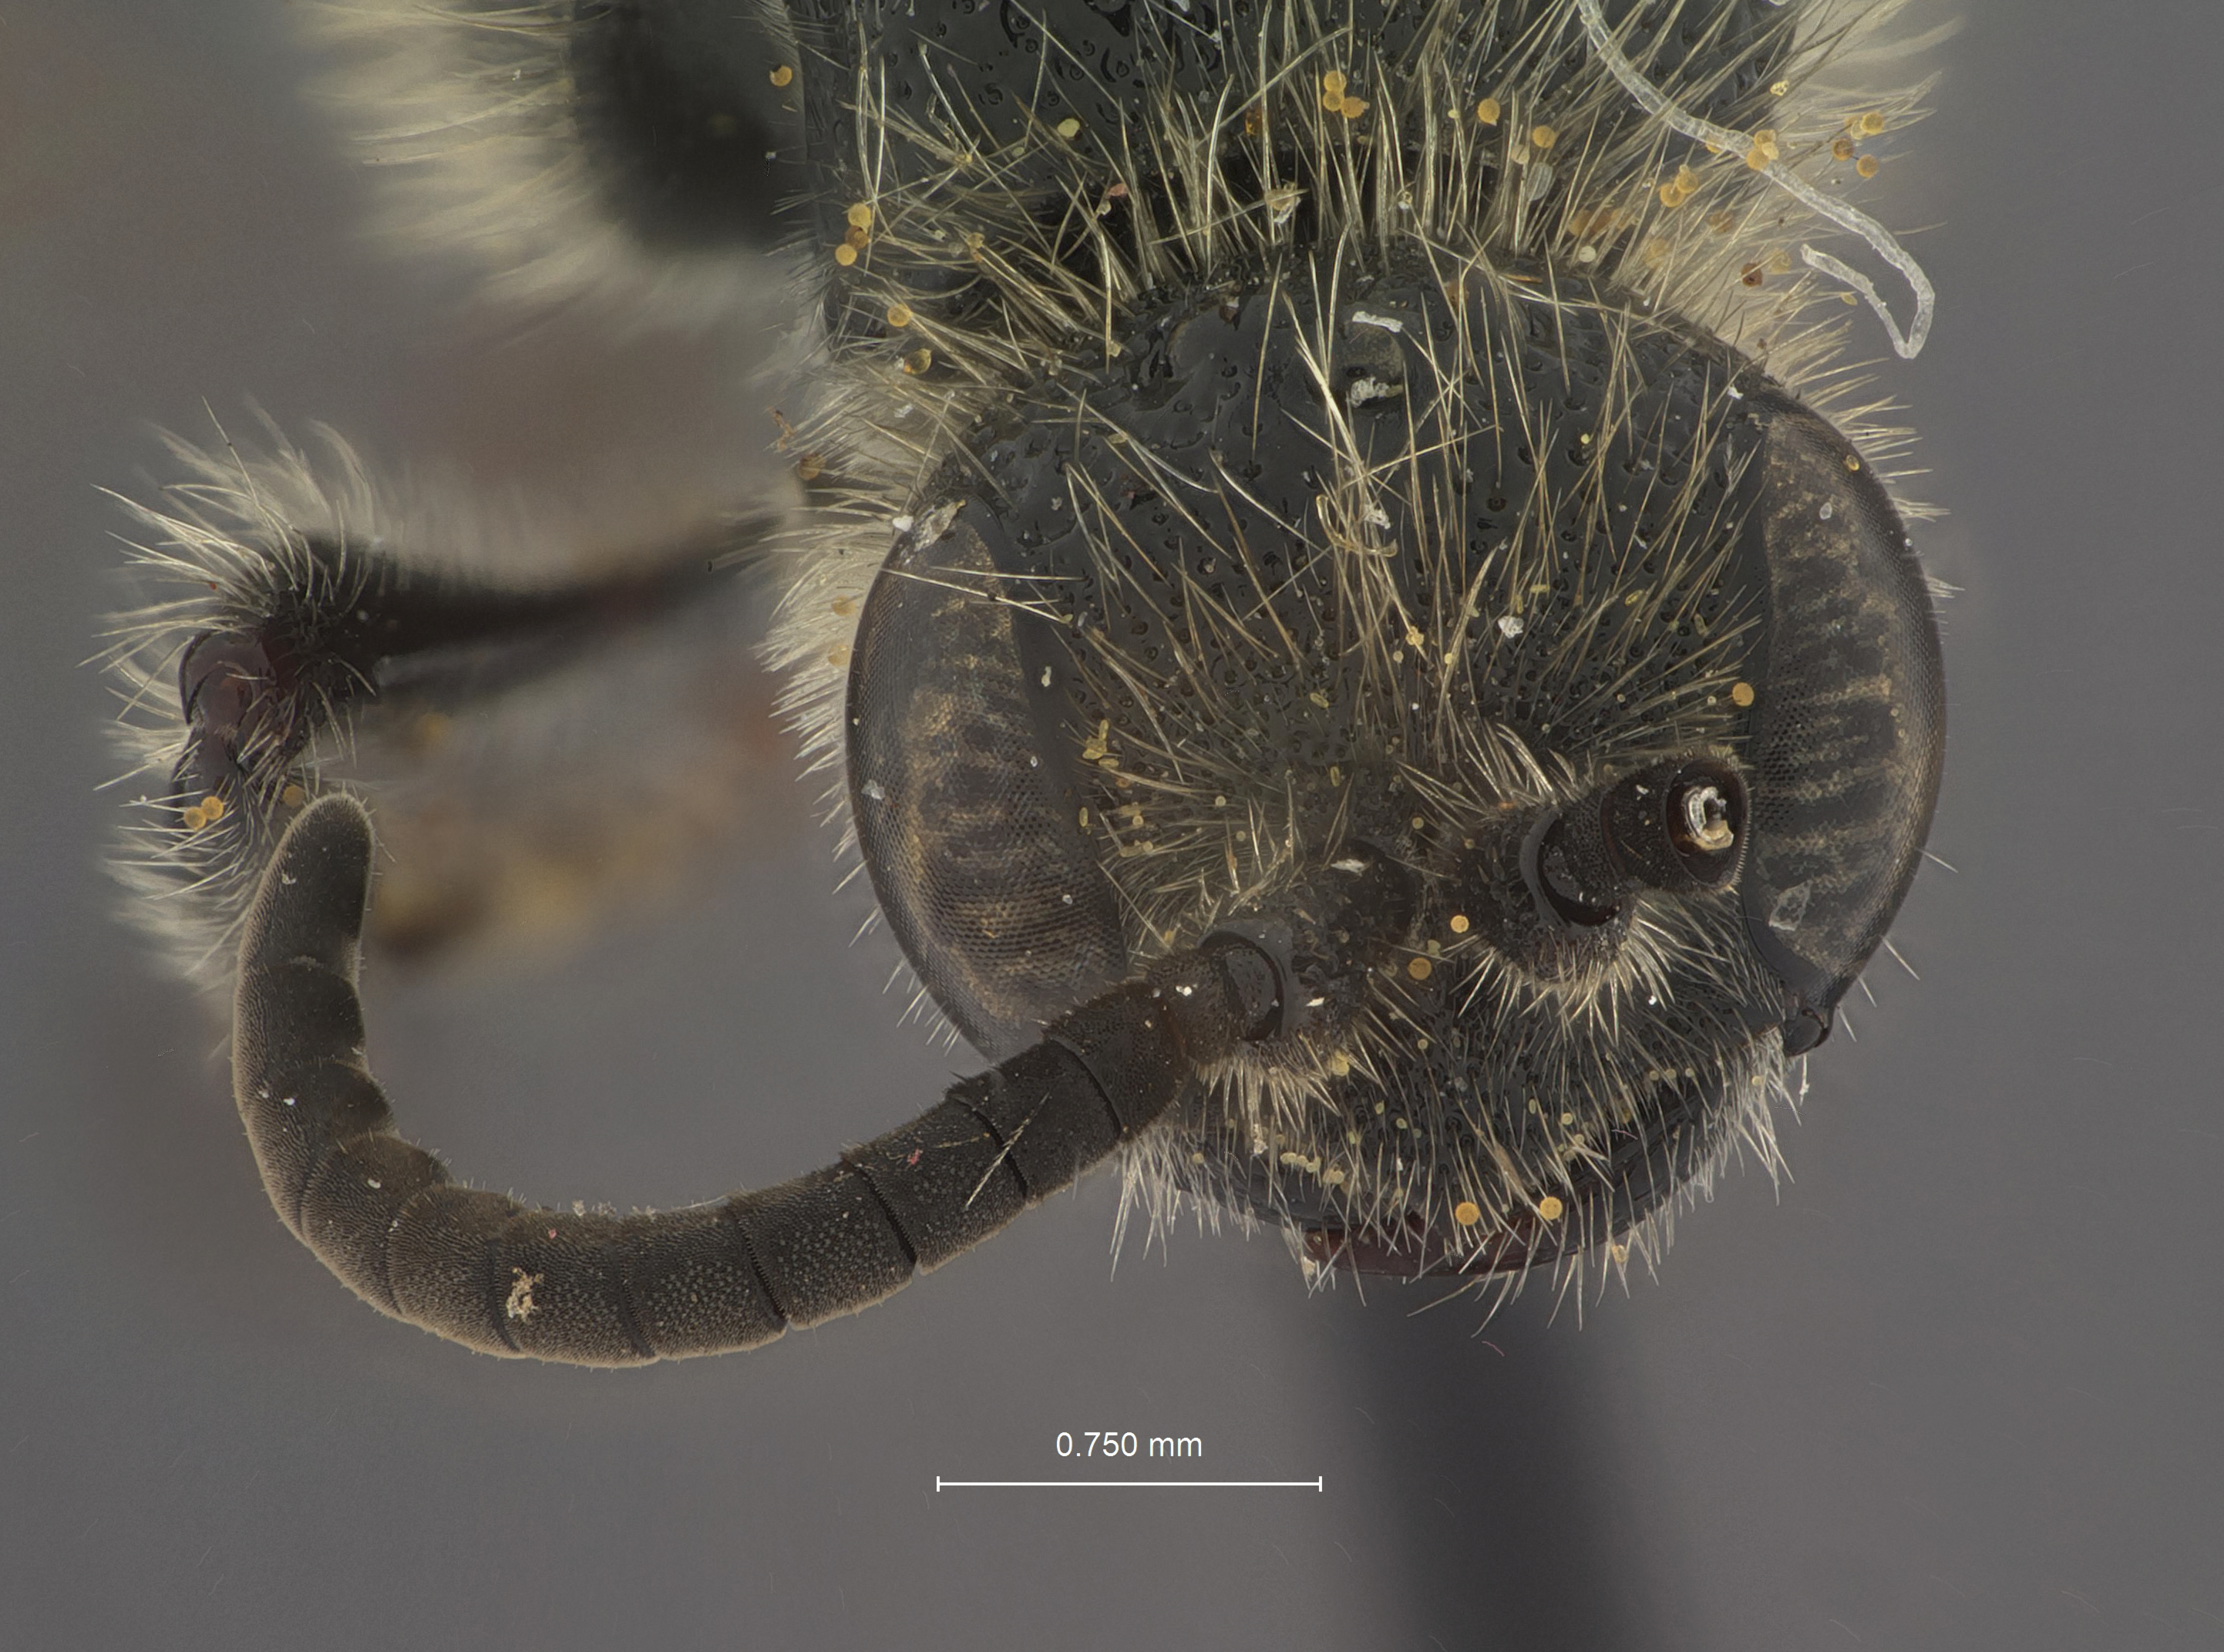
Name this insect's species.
Neotiphia parma
